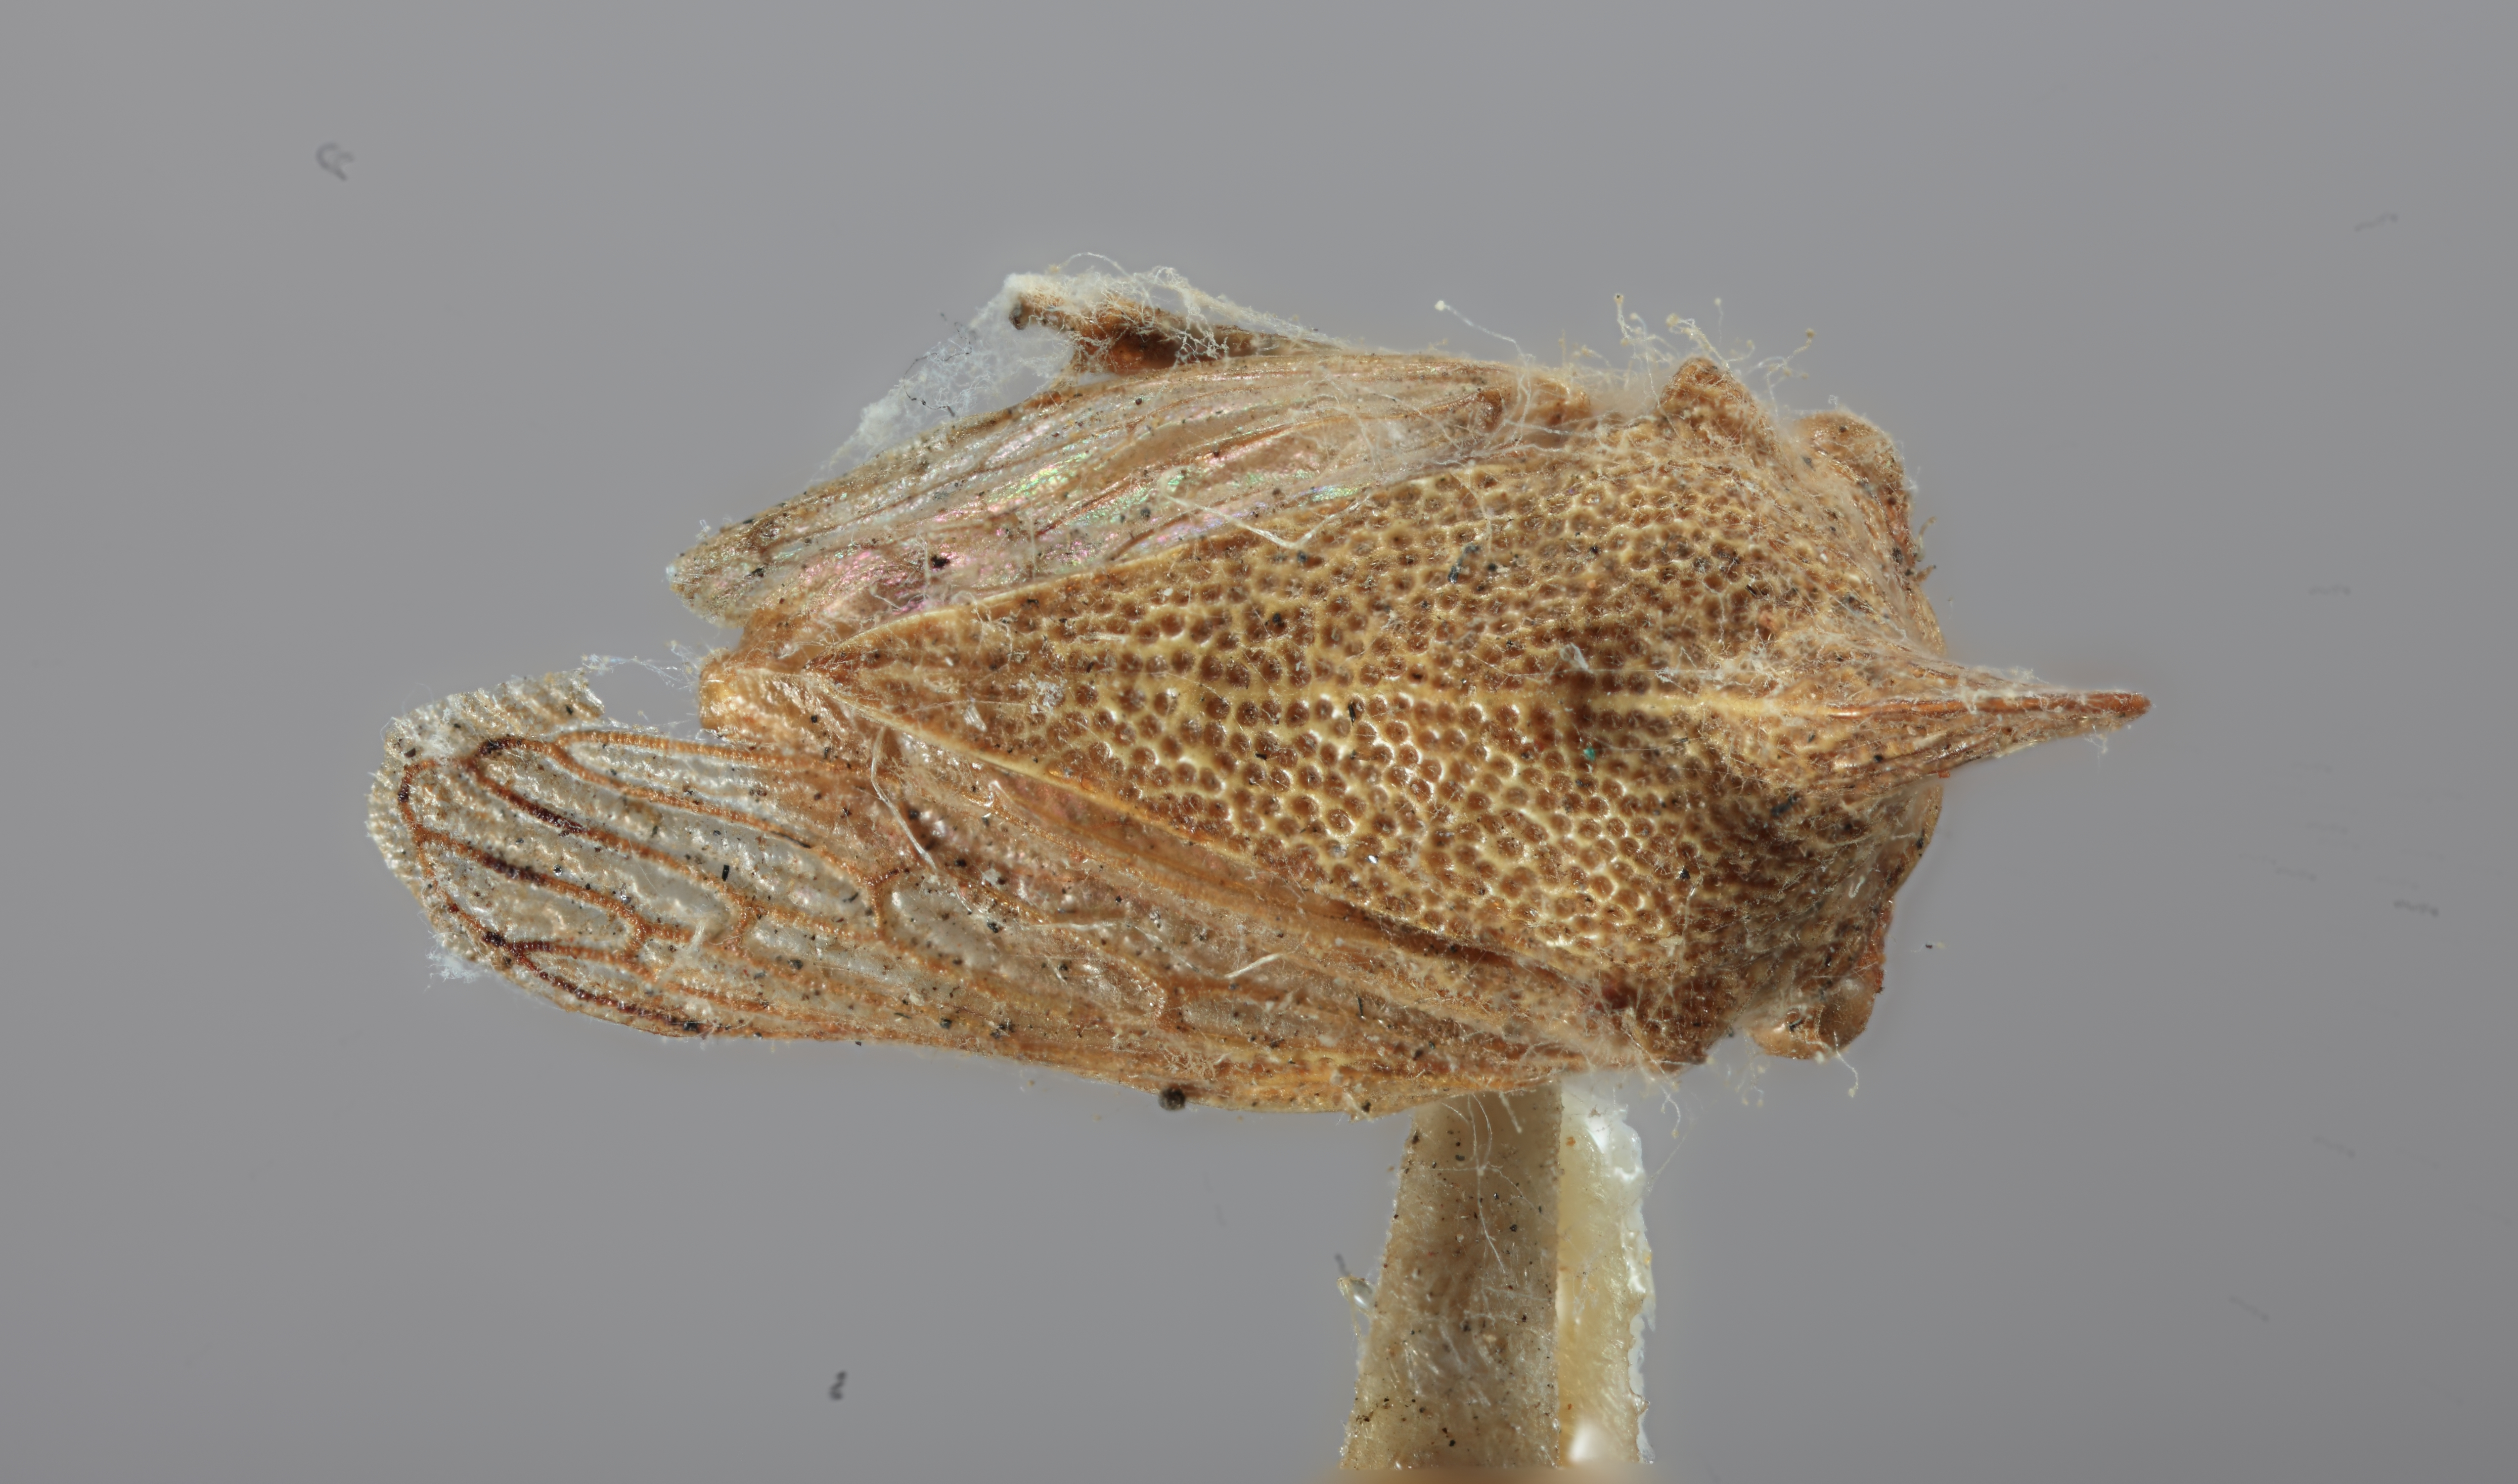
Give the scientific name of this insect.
Platycotis minax
